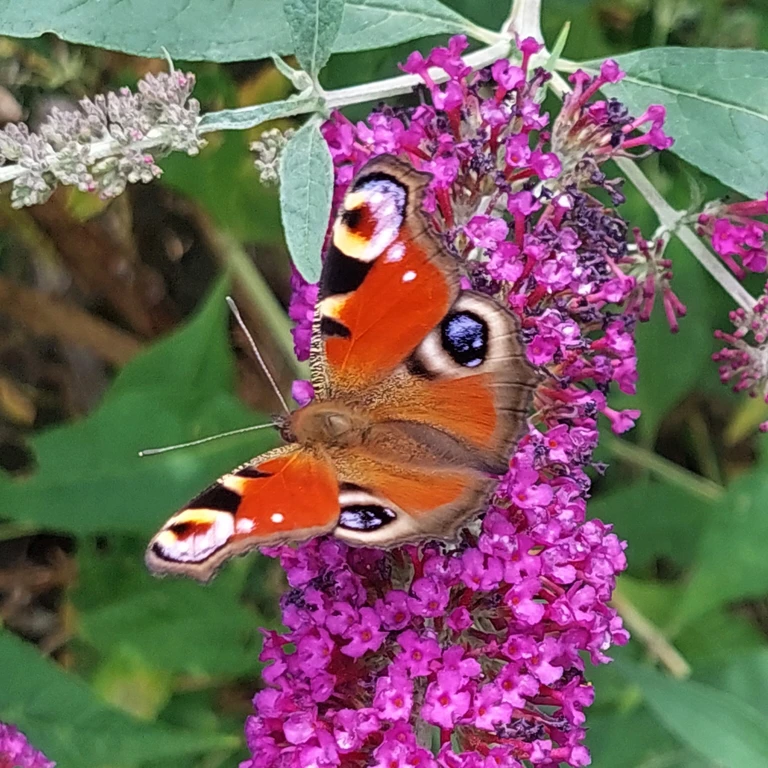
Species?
Aglais io
